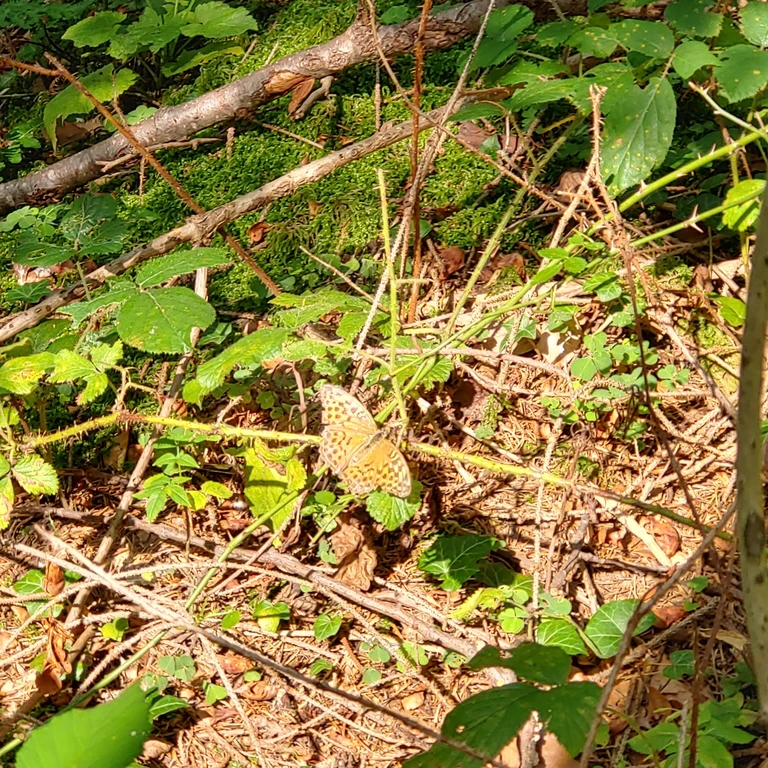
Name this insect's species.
Argynnis paphia
